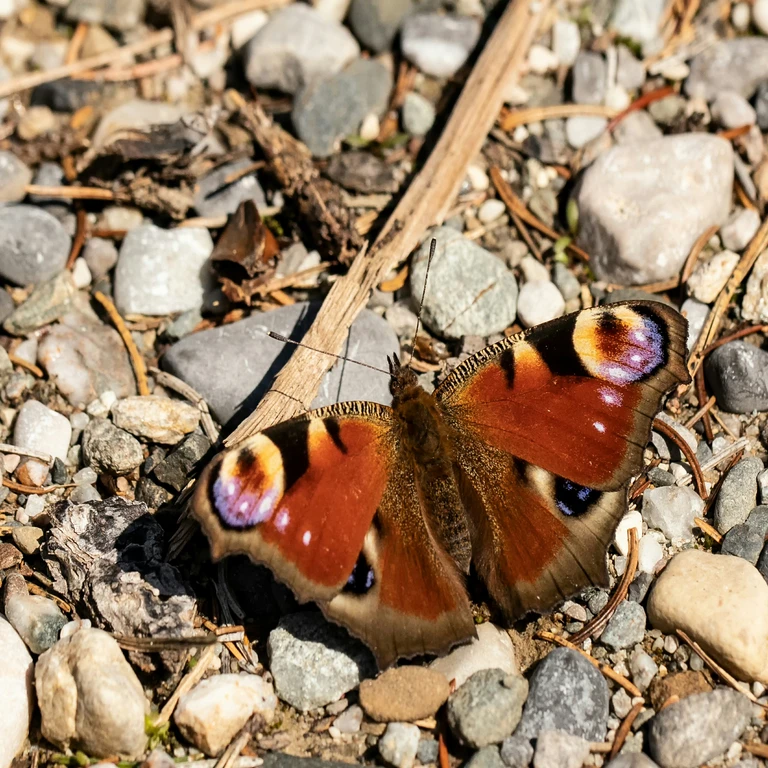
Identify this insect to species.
Aglais io
